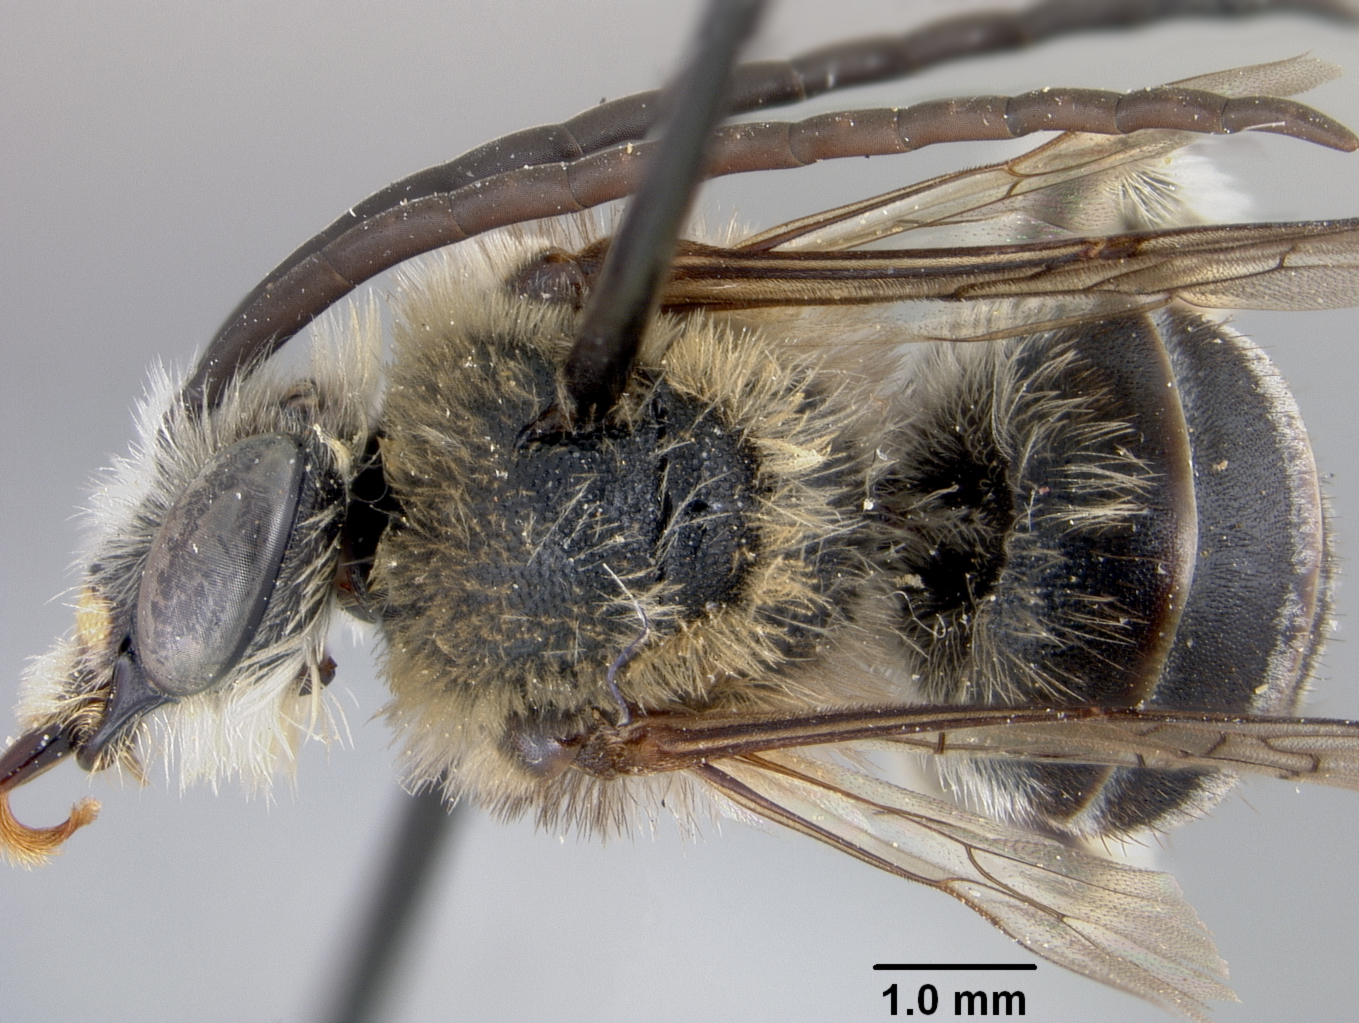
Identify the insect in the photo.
Melissodes flavifasciatus
